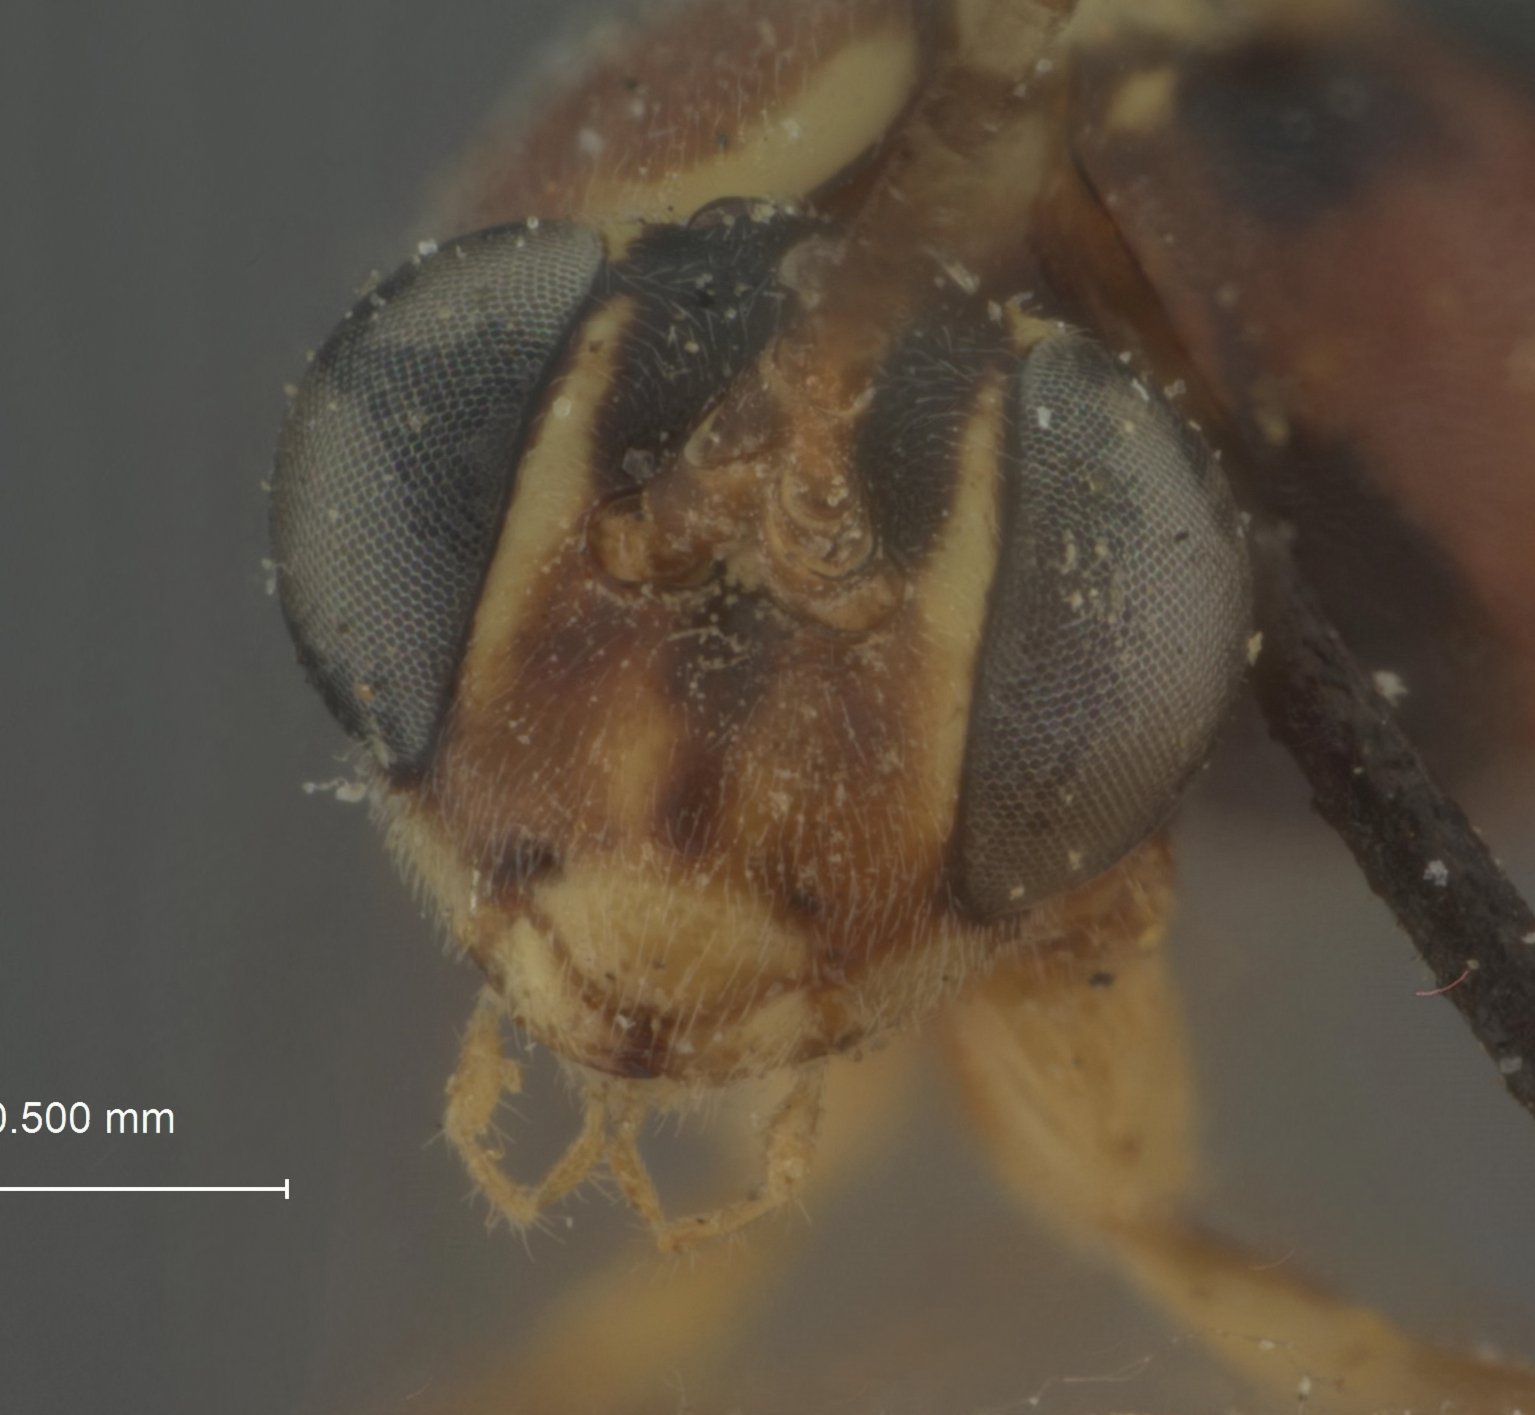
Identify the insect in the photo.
Meniscus dakrumae
